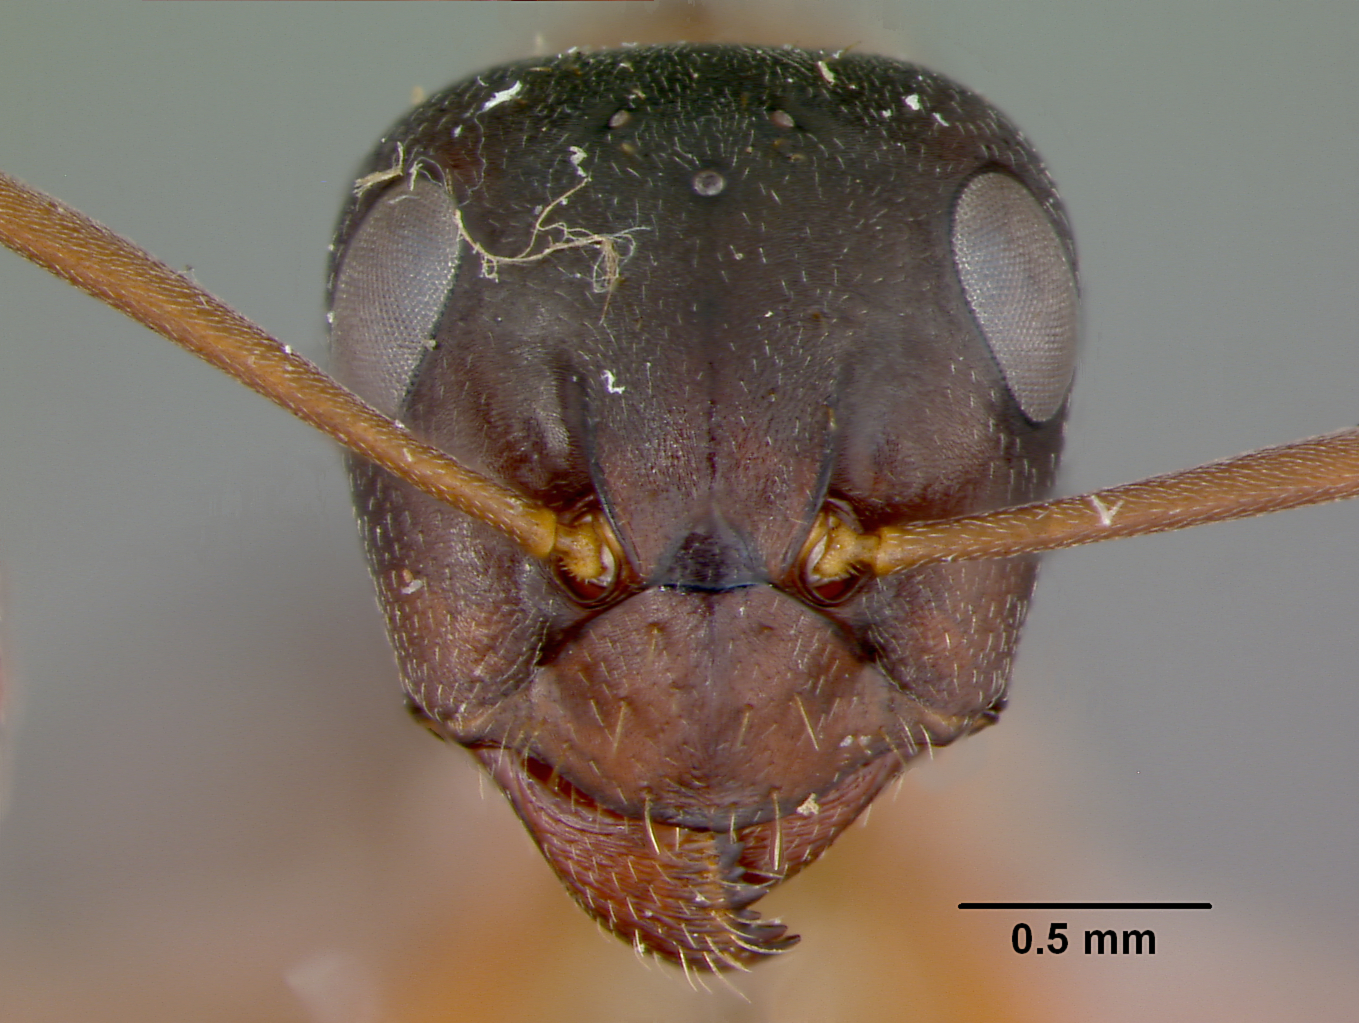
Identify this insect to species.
Formica hewitti
